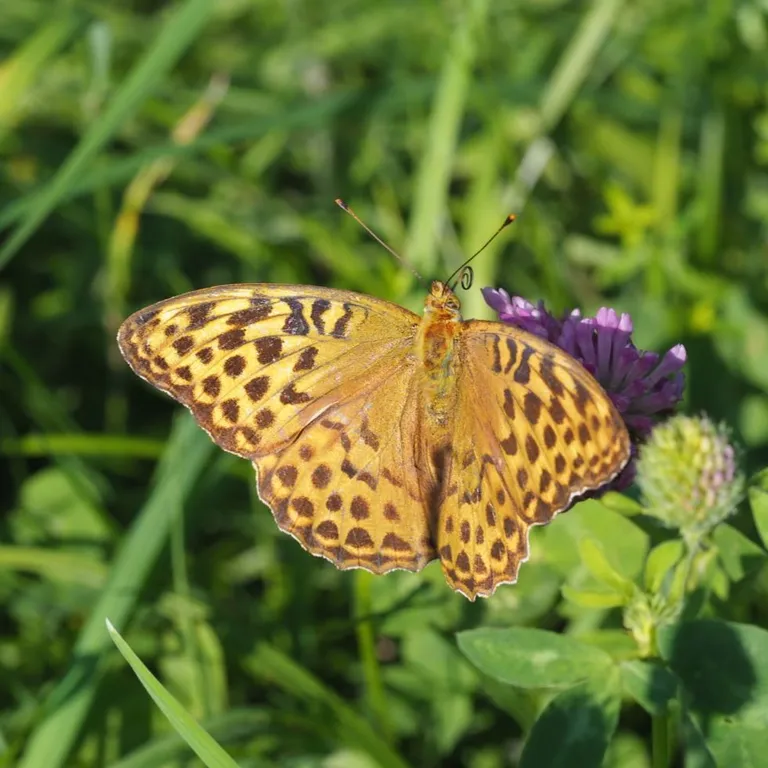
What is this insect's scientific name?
Argynnis paphia
